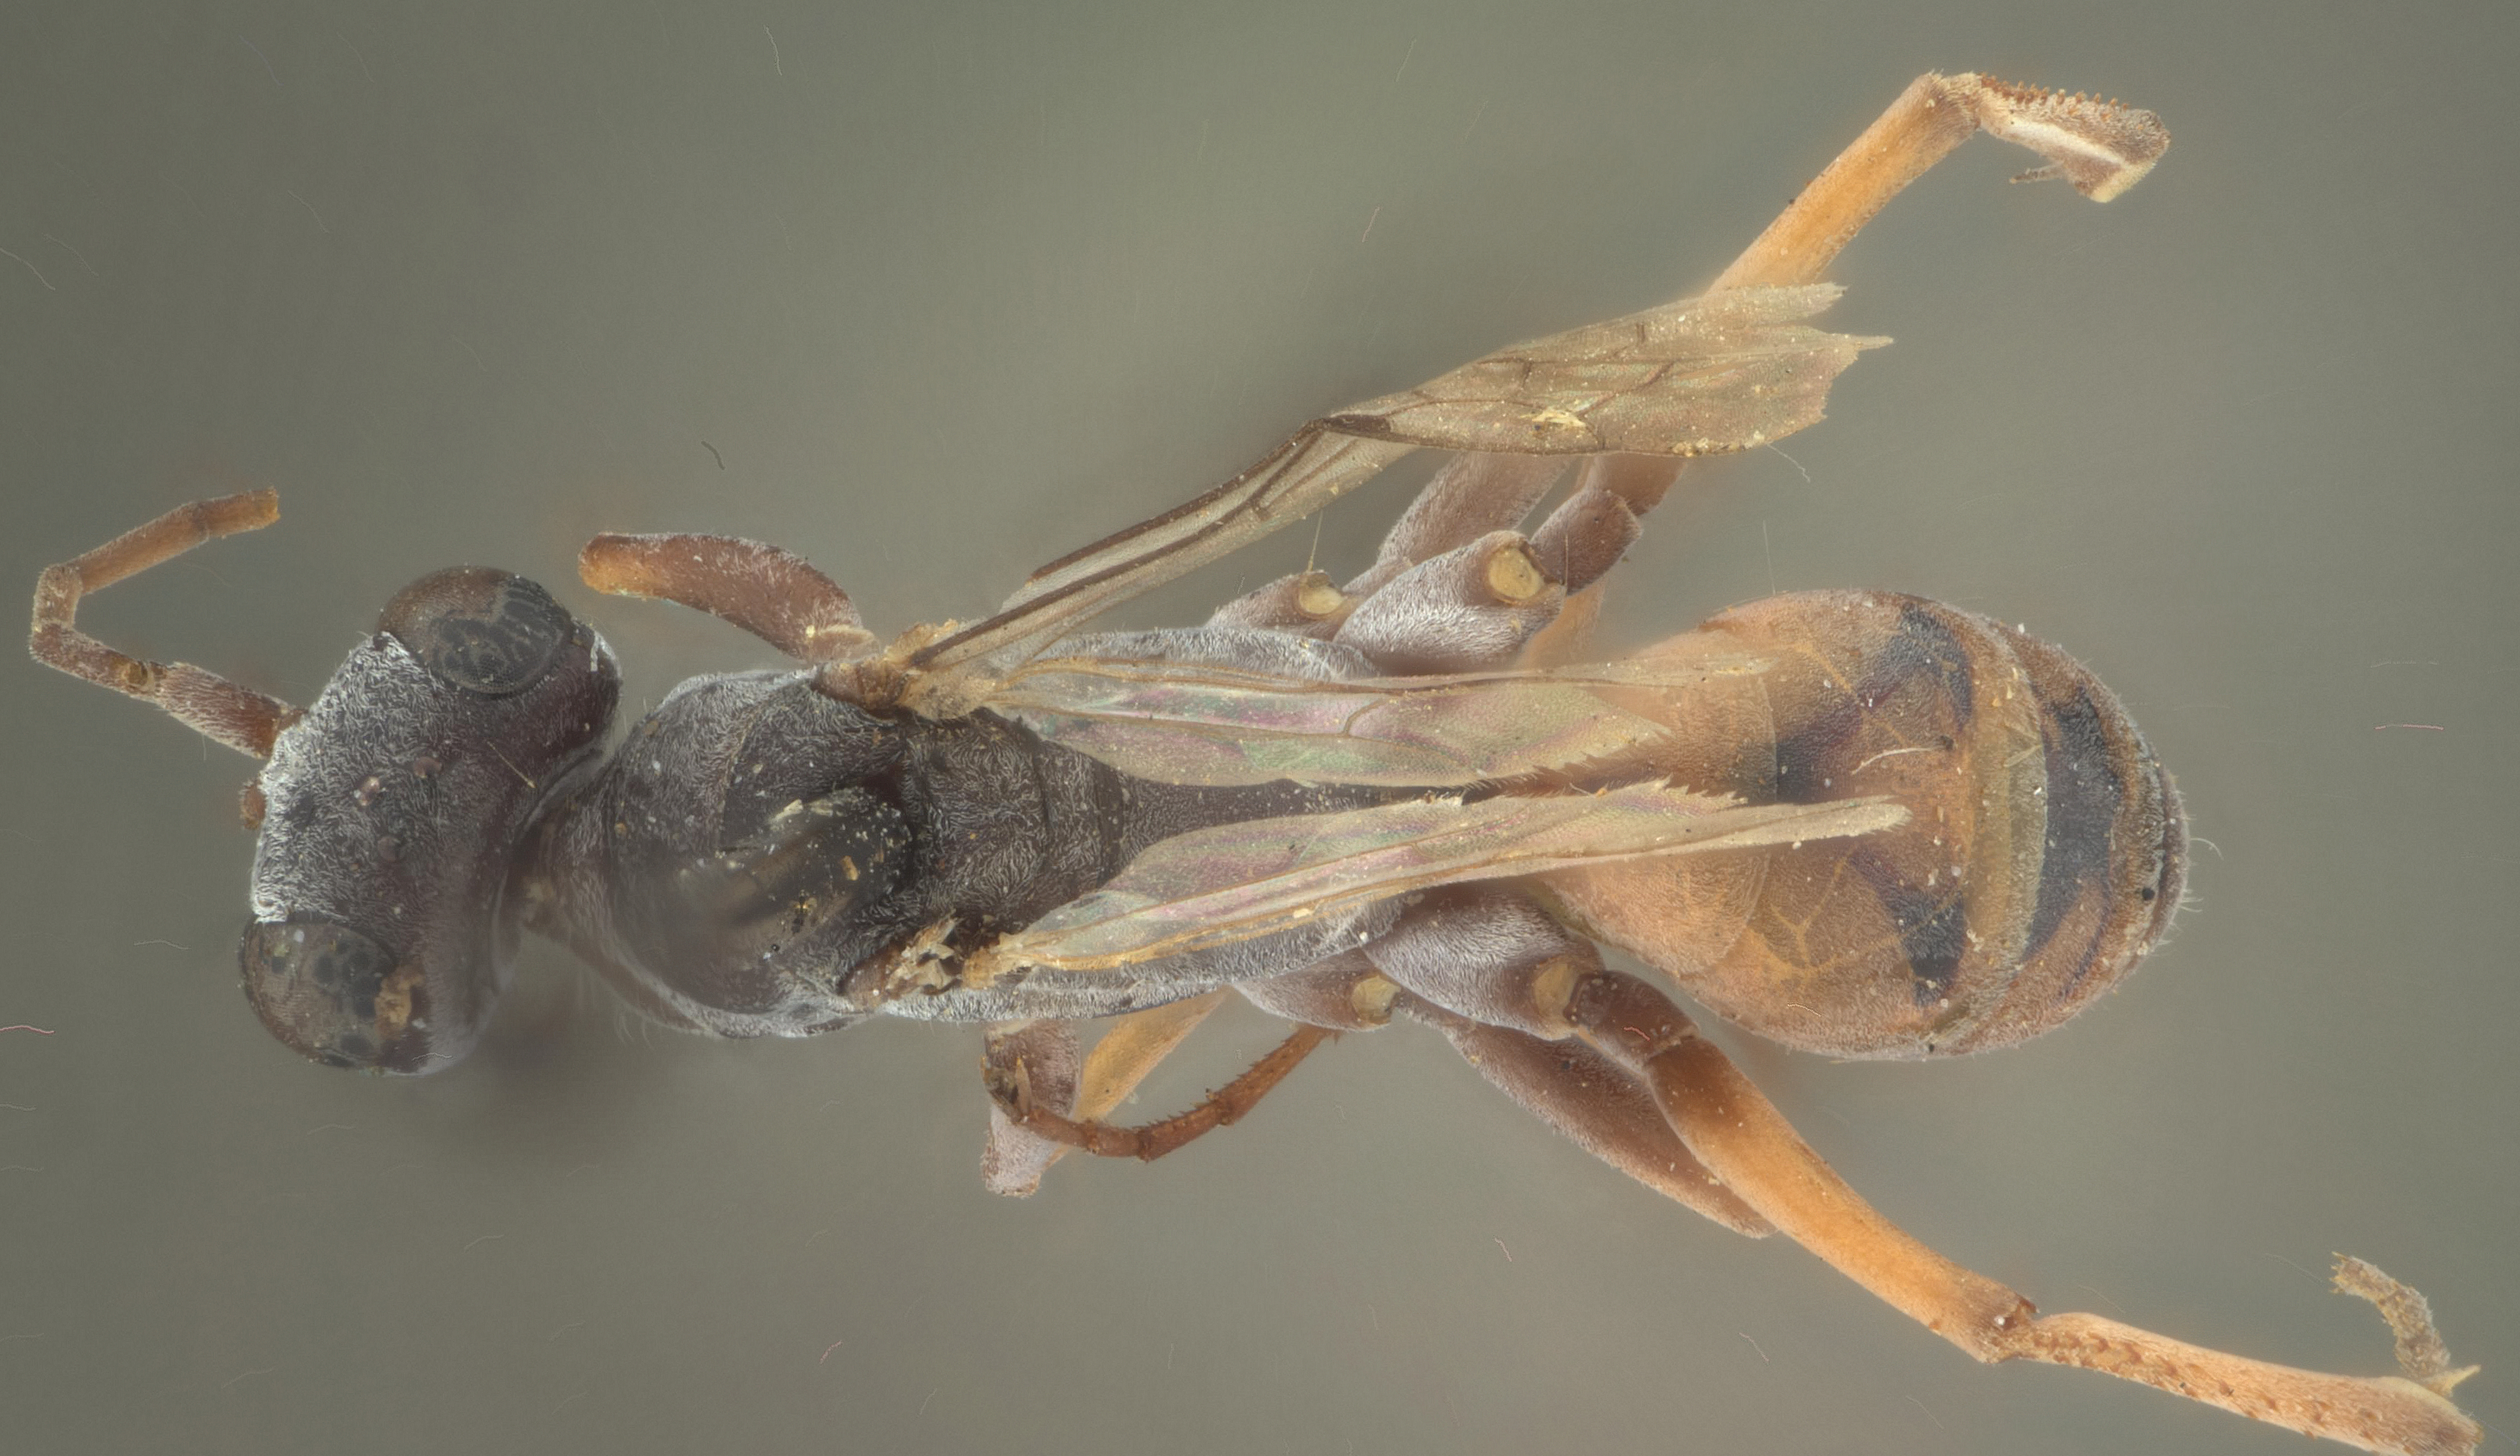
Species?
Ageniella placita
